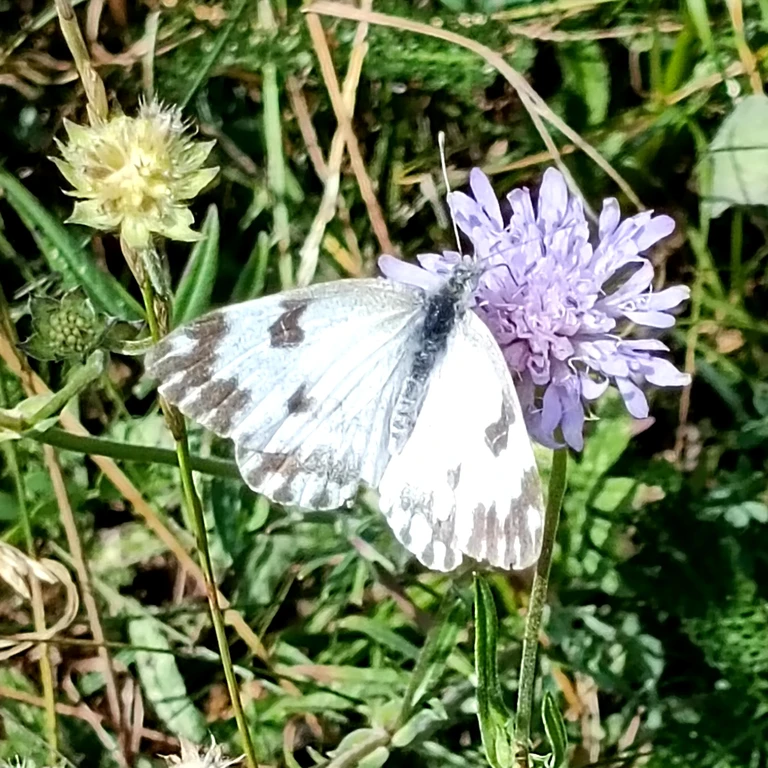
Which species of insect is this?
Pontia edusa
